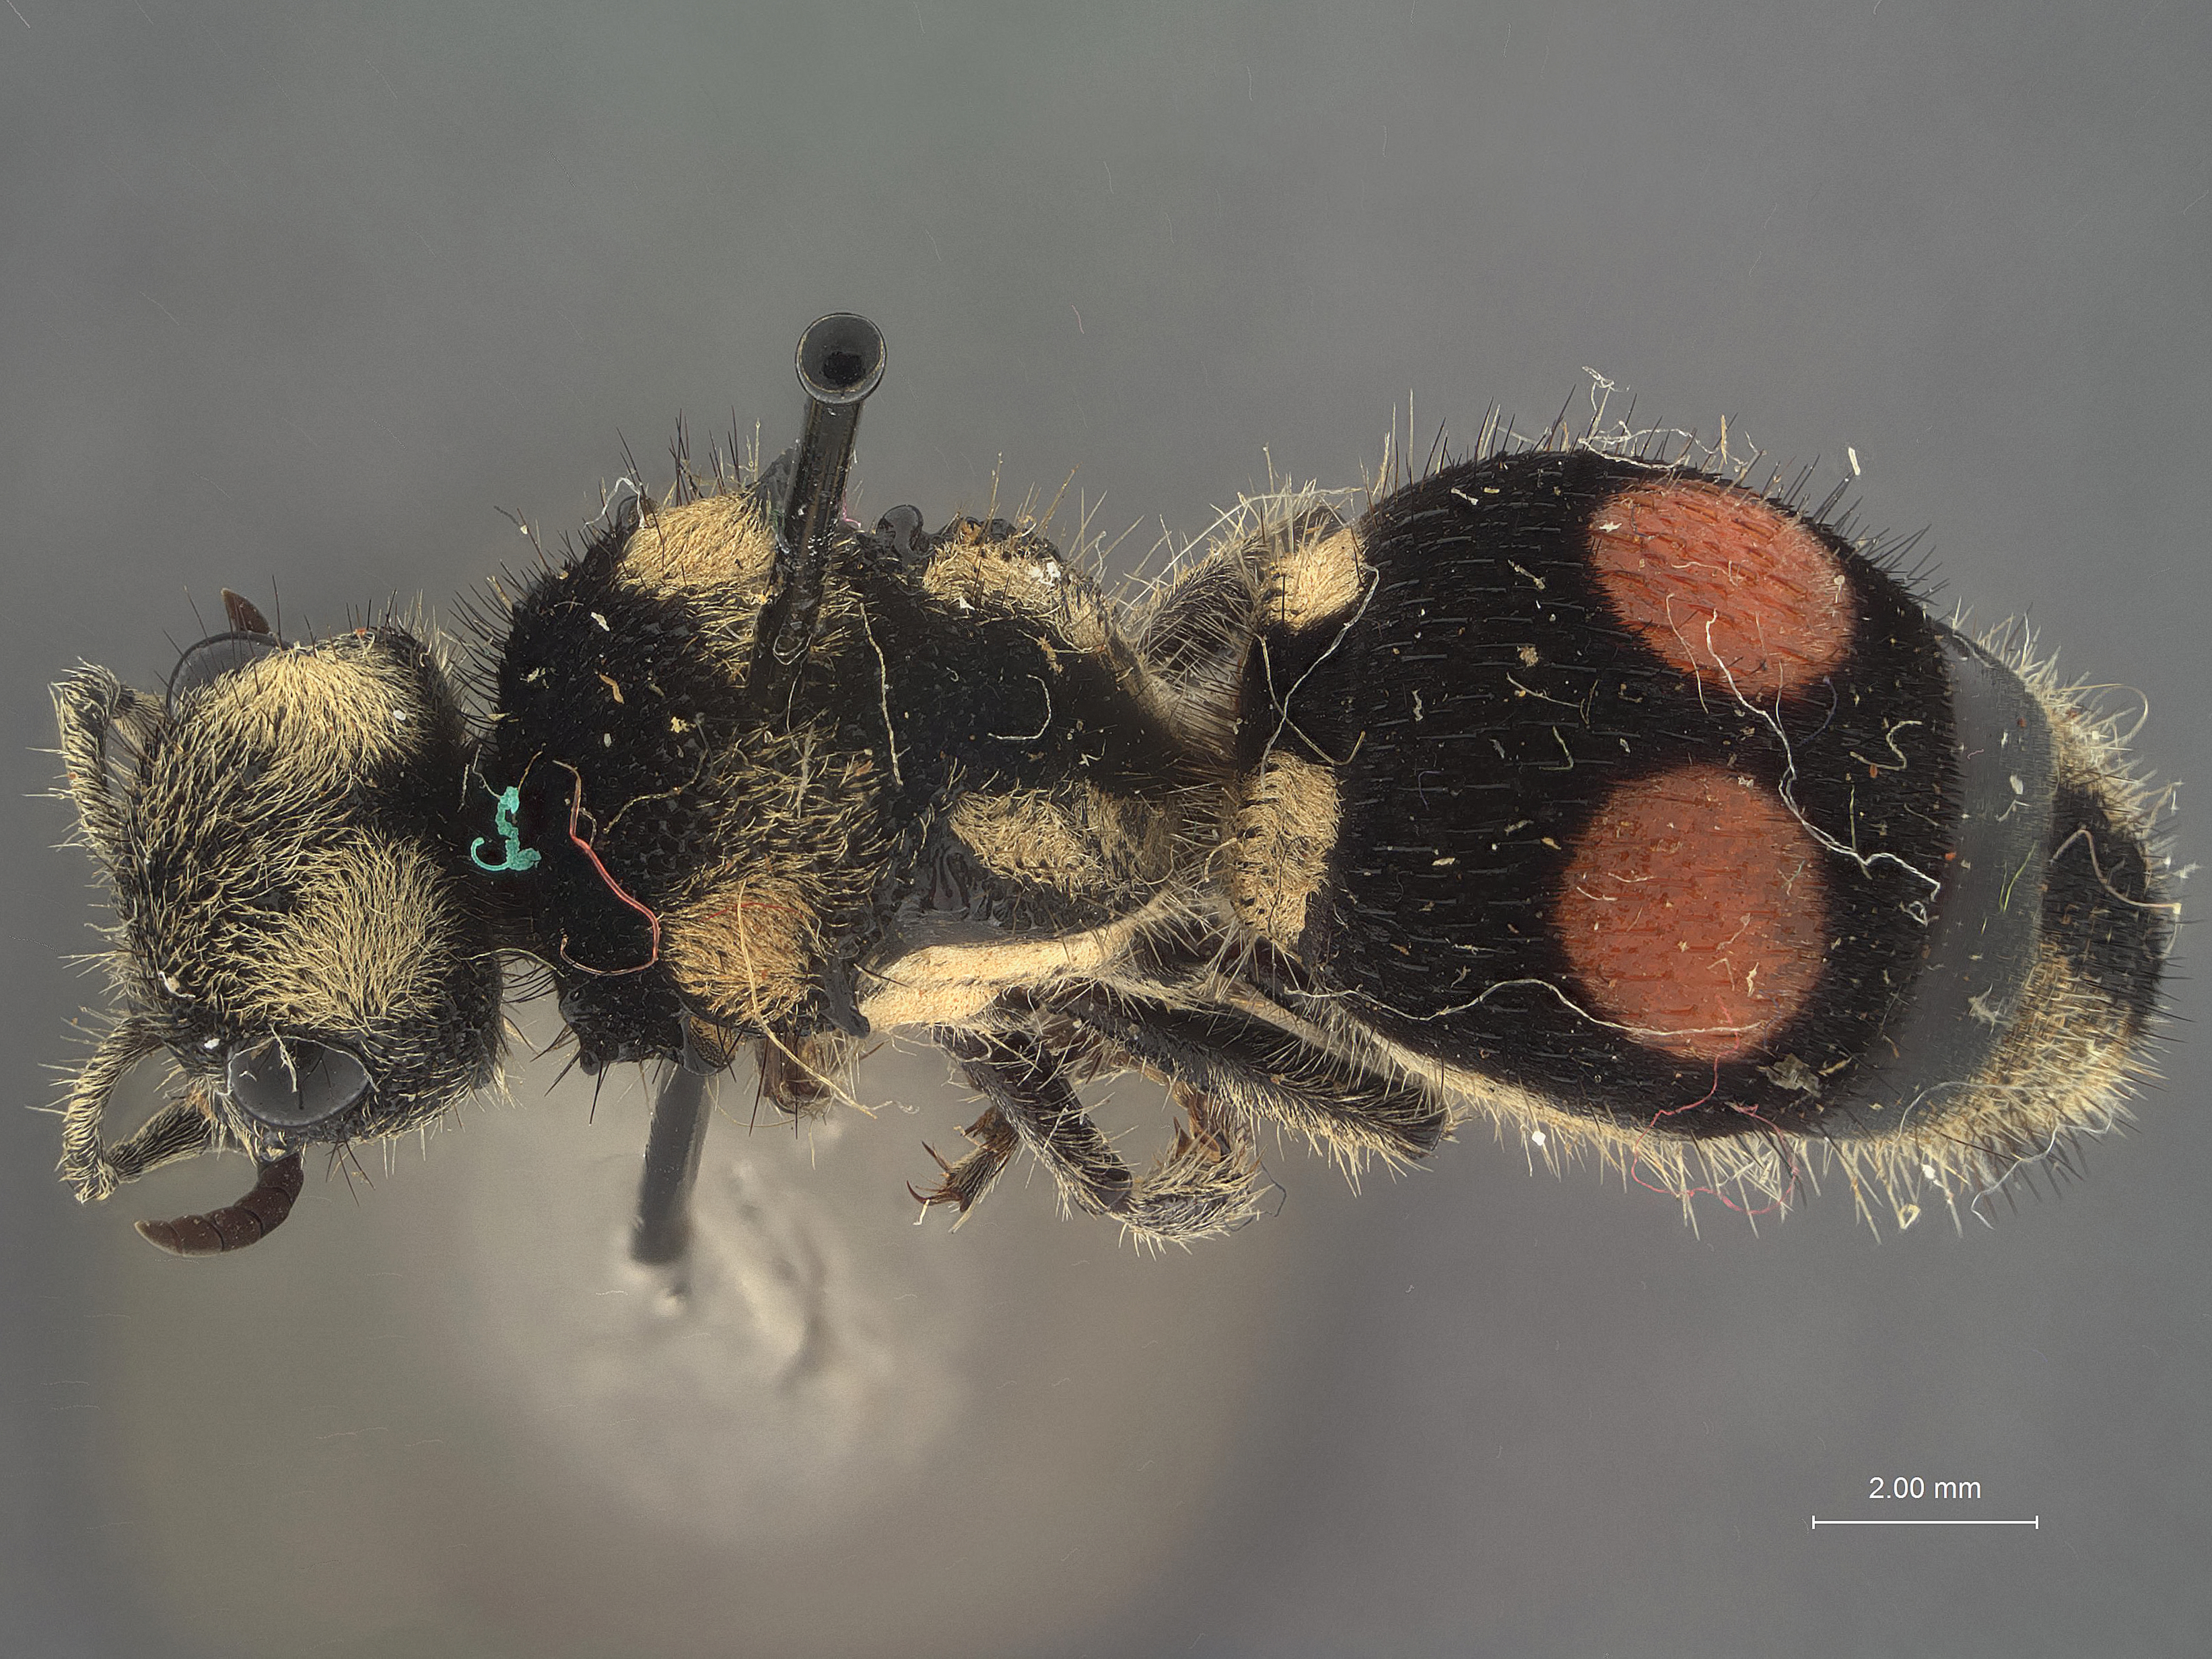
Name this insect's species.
Sphaeropthalma peruviana
